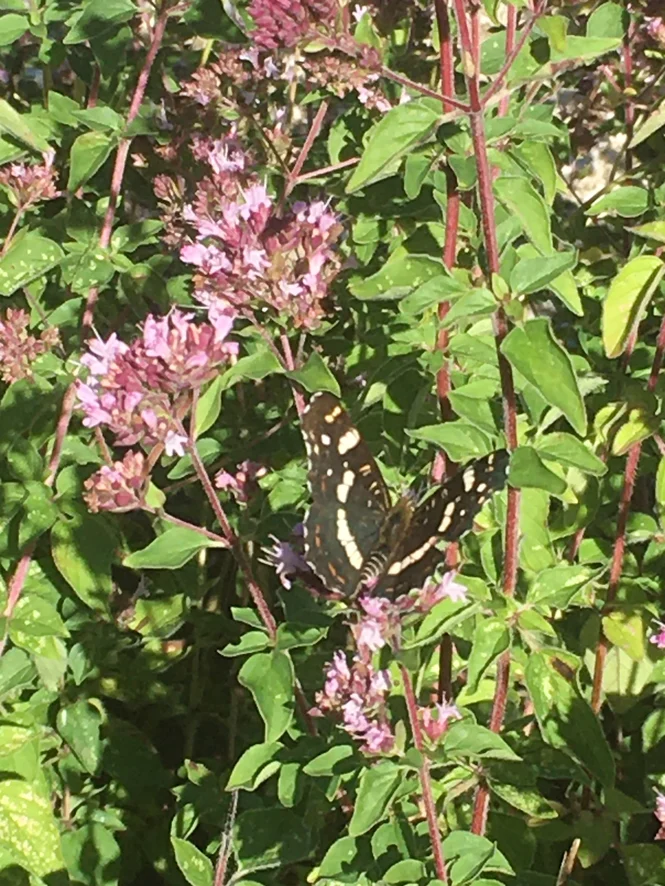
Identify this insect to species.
Araschnia levana
